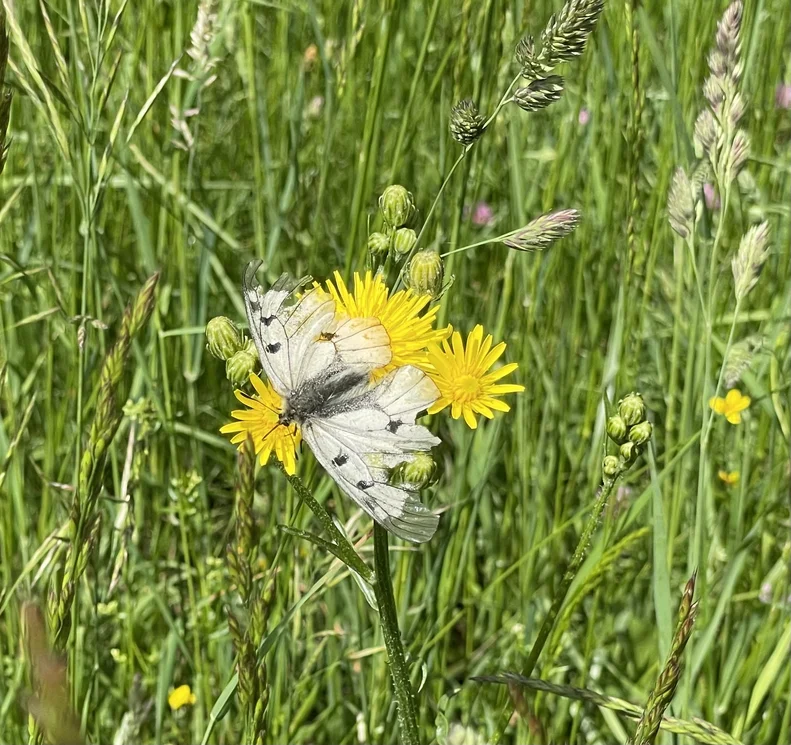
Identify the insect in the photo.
Parnassius mnemosyne
